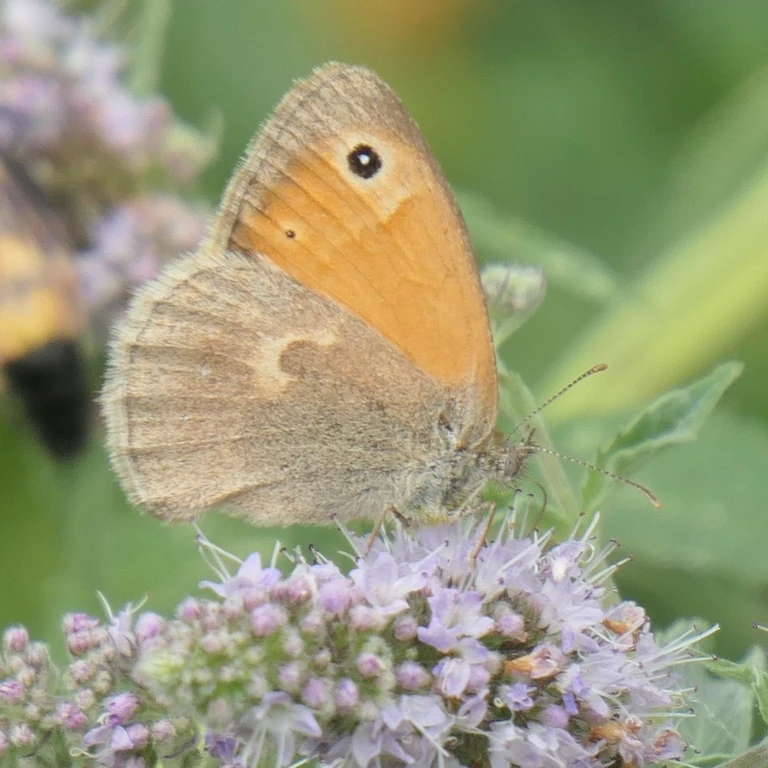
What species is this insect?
Coenonympha pamphilus
